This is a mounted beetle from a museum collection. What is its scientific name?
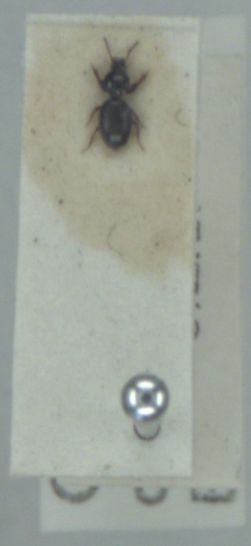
Dyschirius globosus
